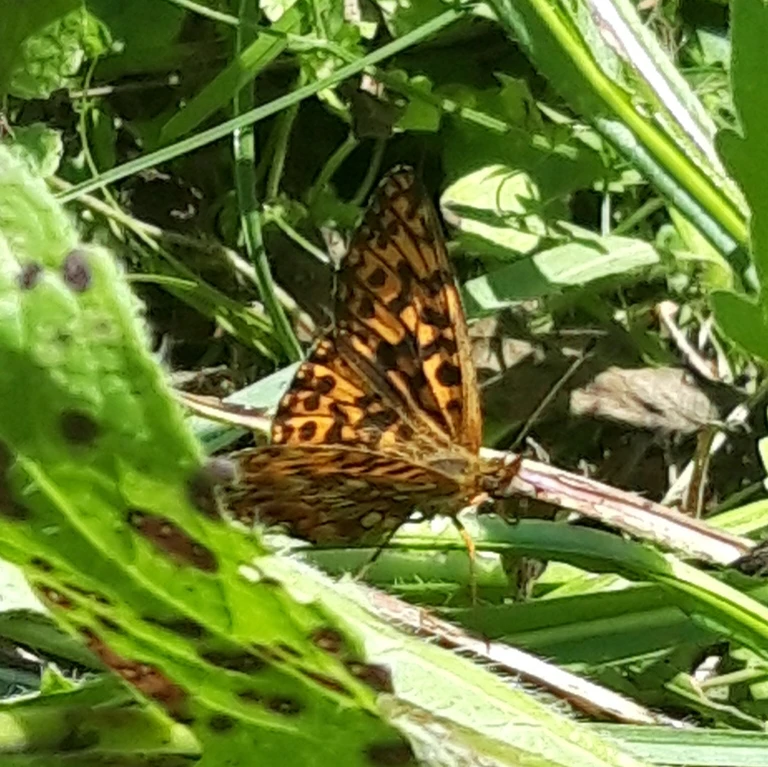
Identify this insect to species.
Boloria dia
